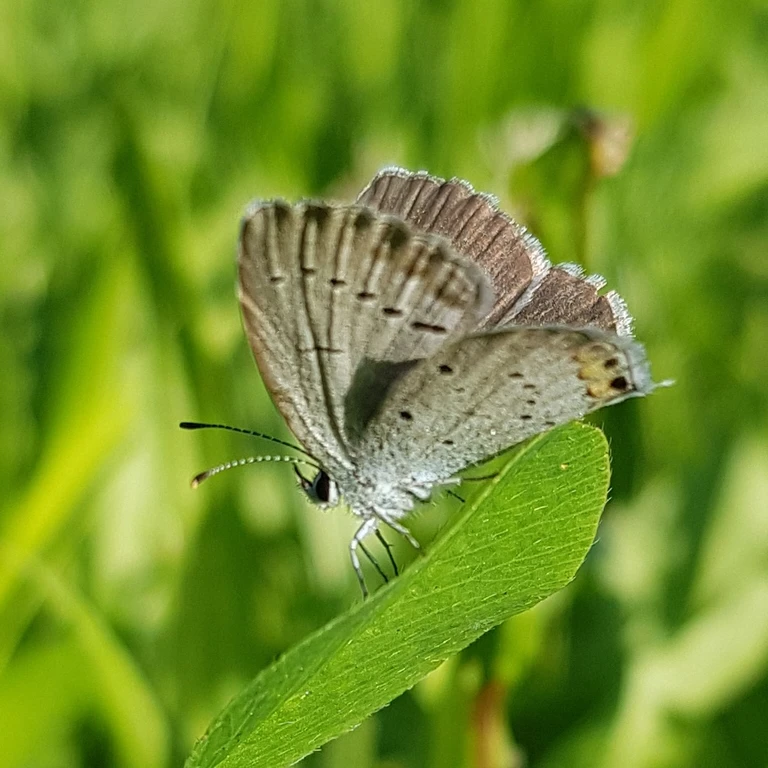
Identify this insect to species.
Cupido argiades (also Elkalyce argiades)
